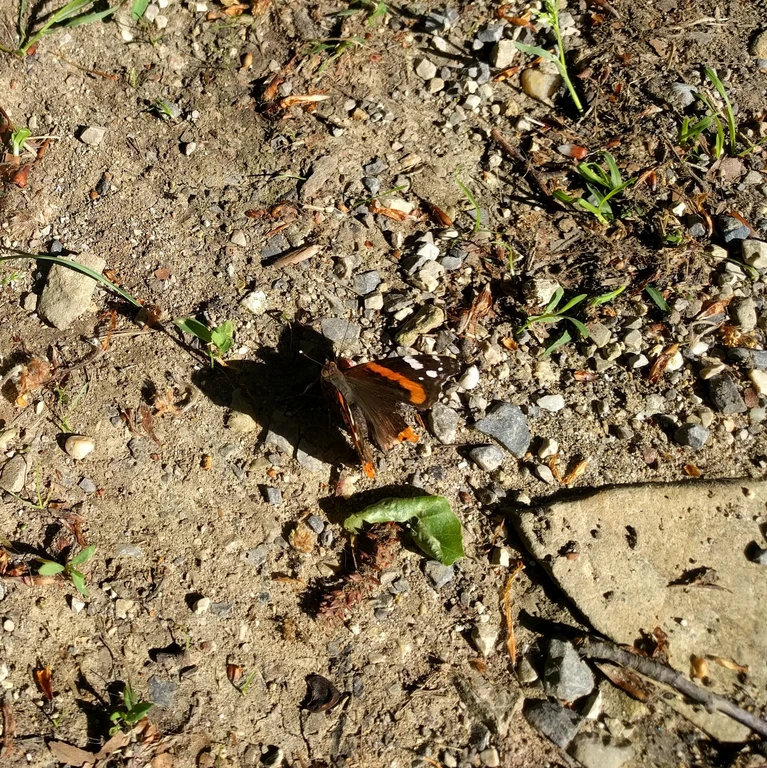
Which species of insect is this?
Vanessa atalanta
